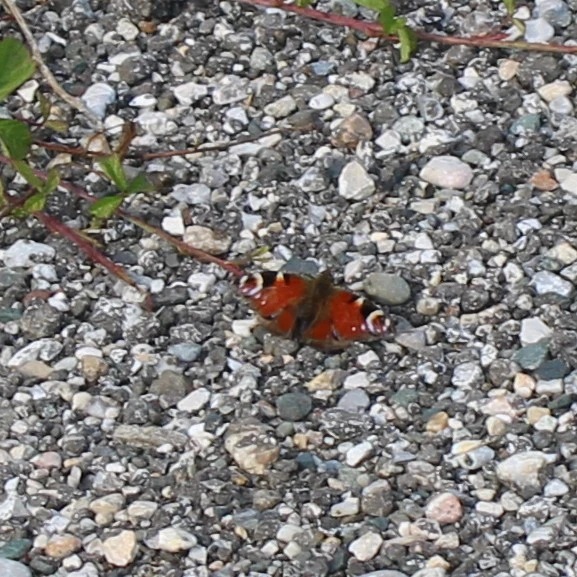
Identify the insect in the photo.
Aglais io
